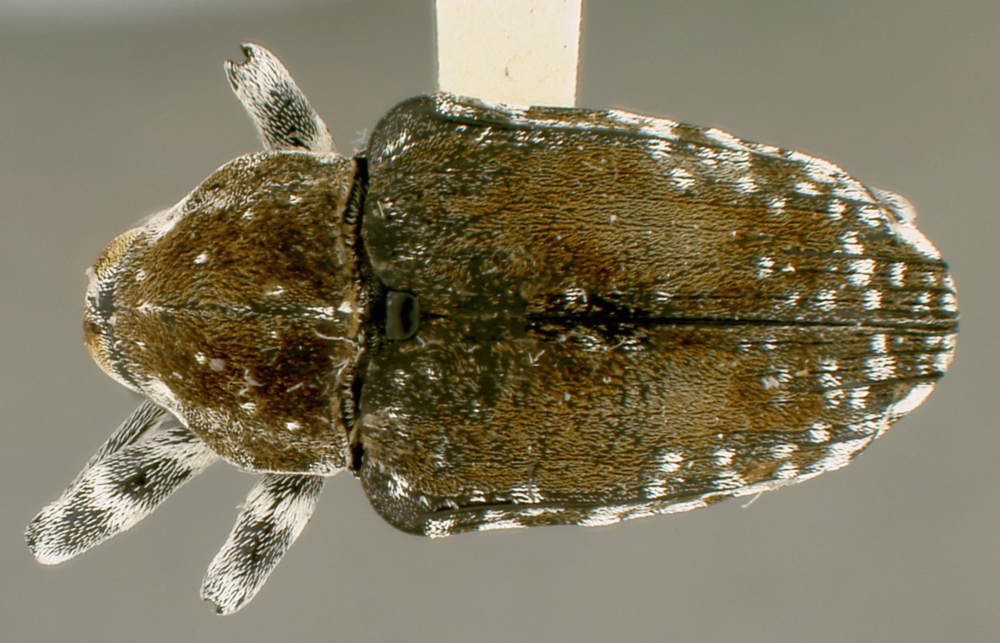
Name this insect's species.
Peridinetus latiusculus
